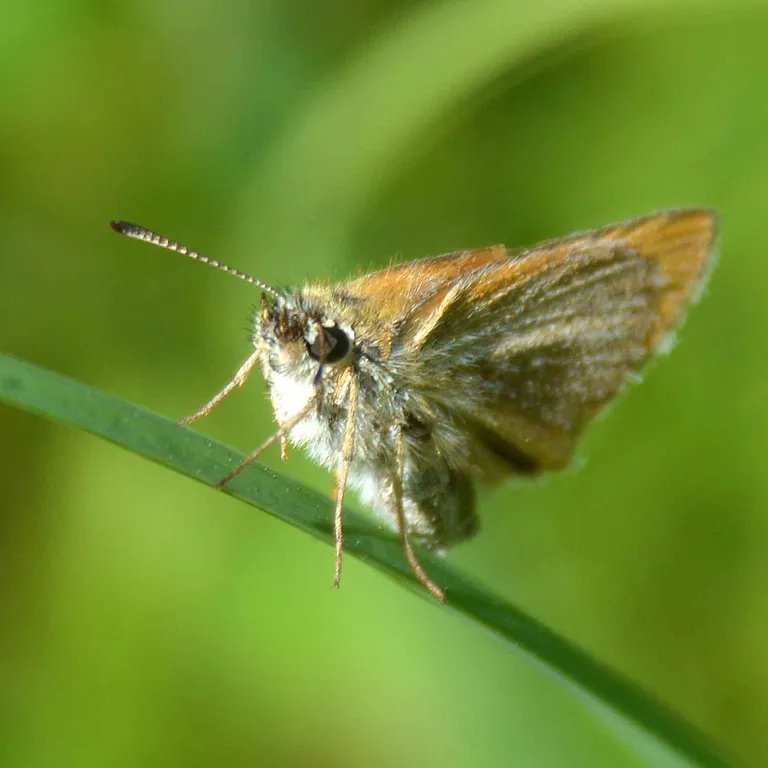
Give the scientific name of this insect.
Thymelicus lineola
